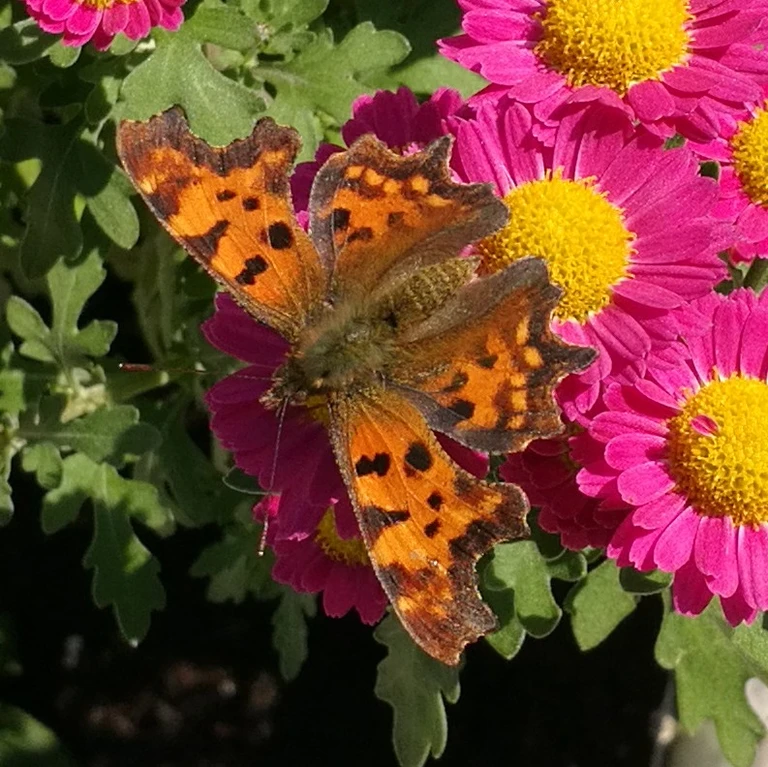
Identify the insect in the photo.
Polygonia c-album
